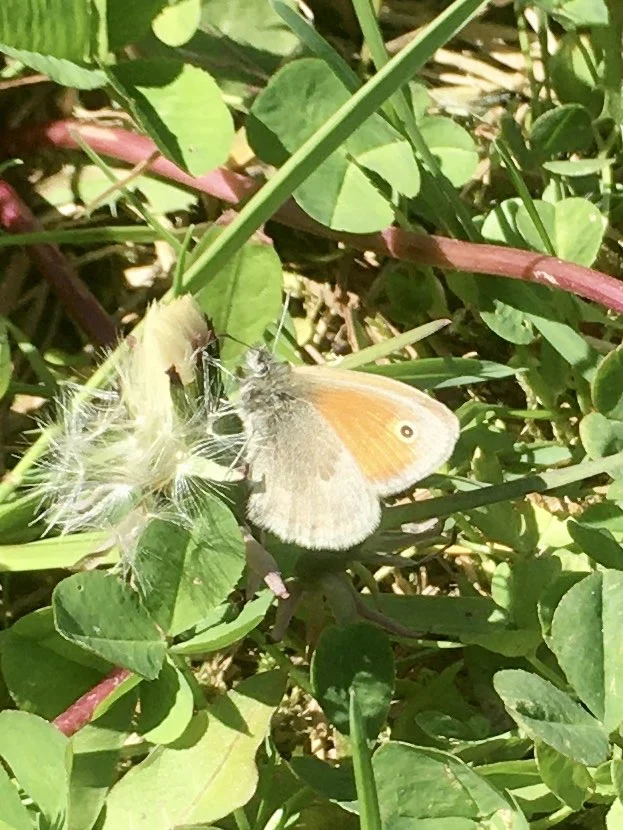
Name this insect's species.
Coenonympha pamphilus
